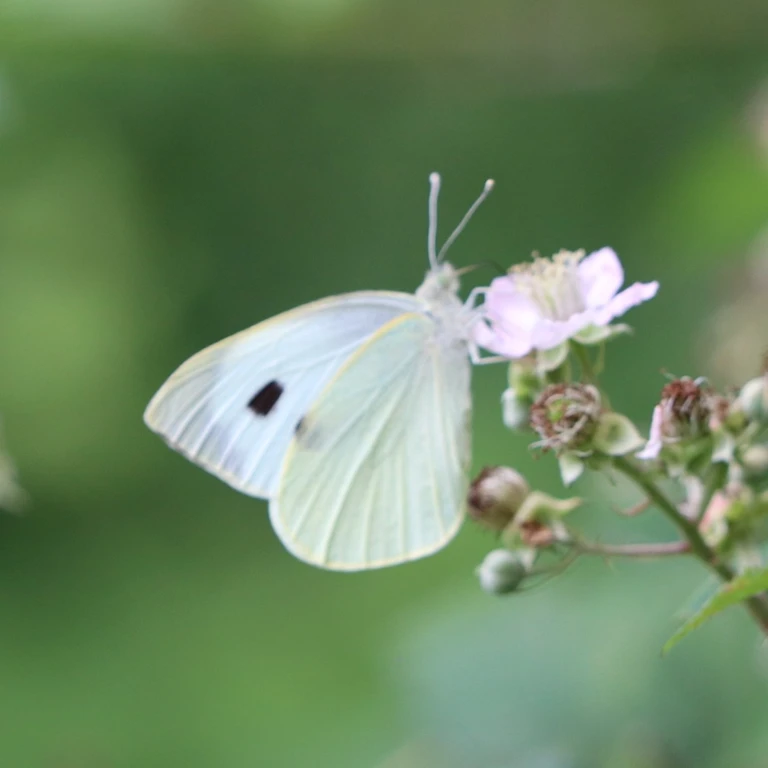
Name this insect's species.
Pieris brassicae
